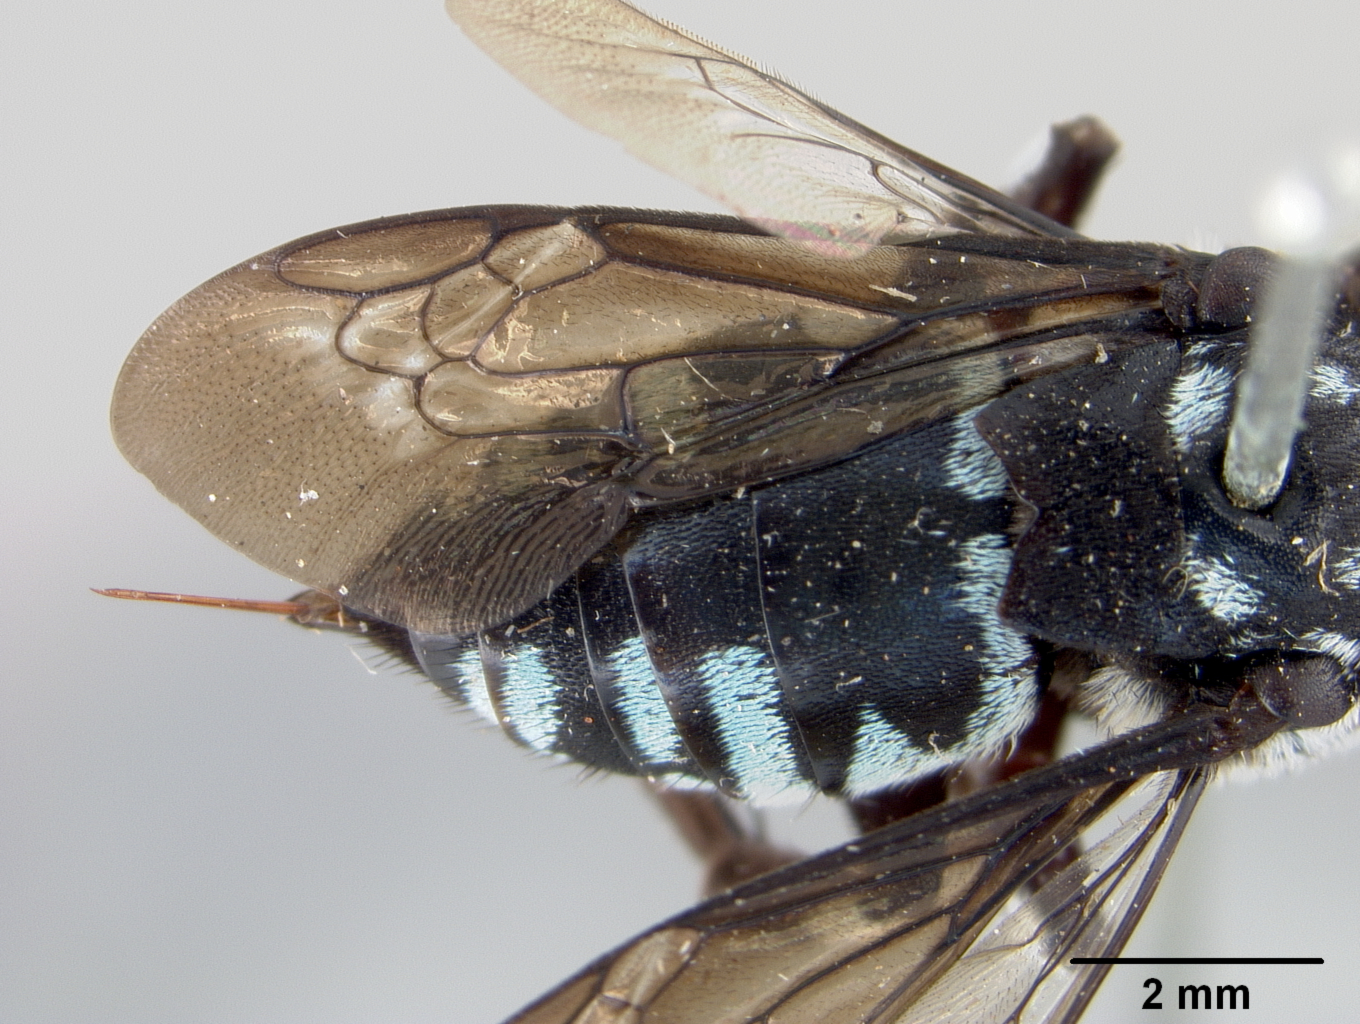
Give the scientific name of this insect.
Crocisa angulifera
